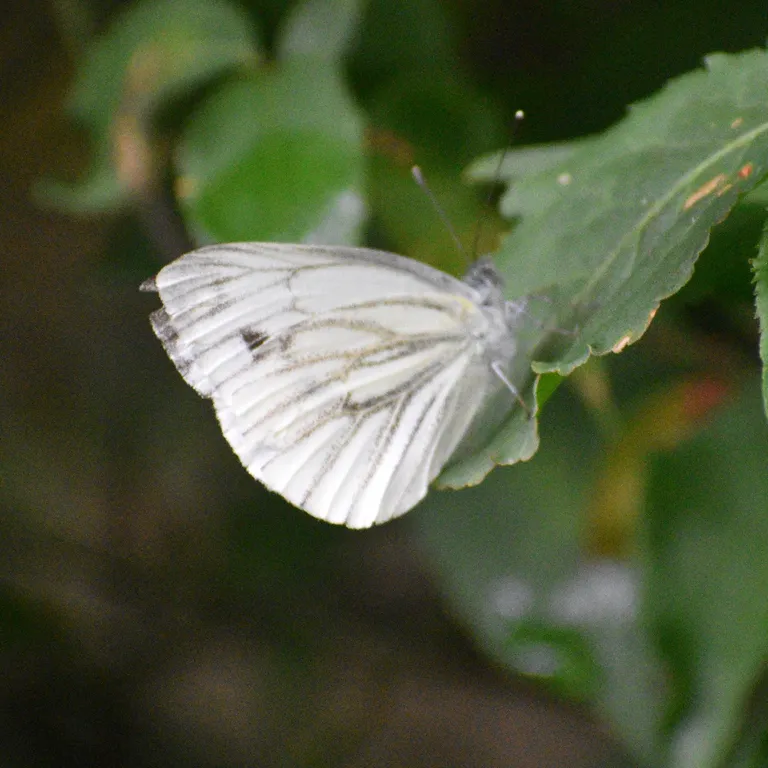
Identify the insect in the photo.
Pieris napi
